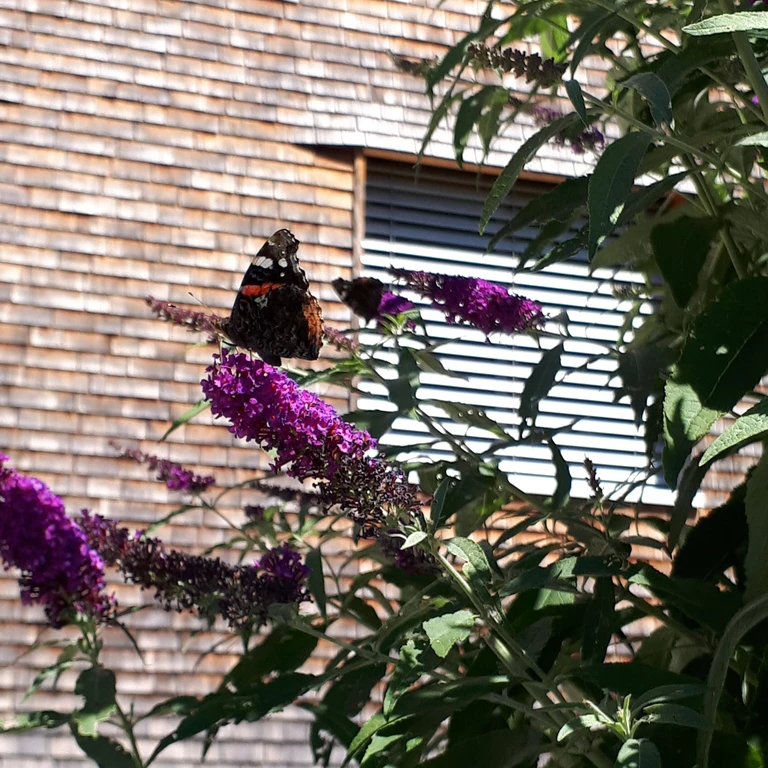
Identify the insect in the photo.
Vanessa atalanta
